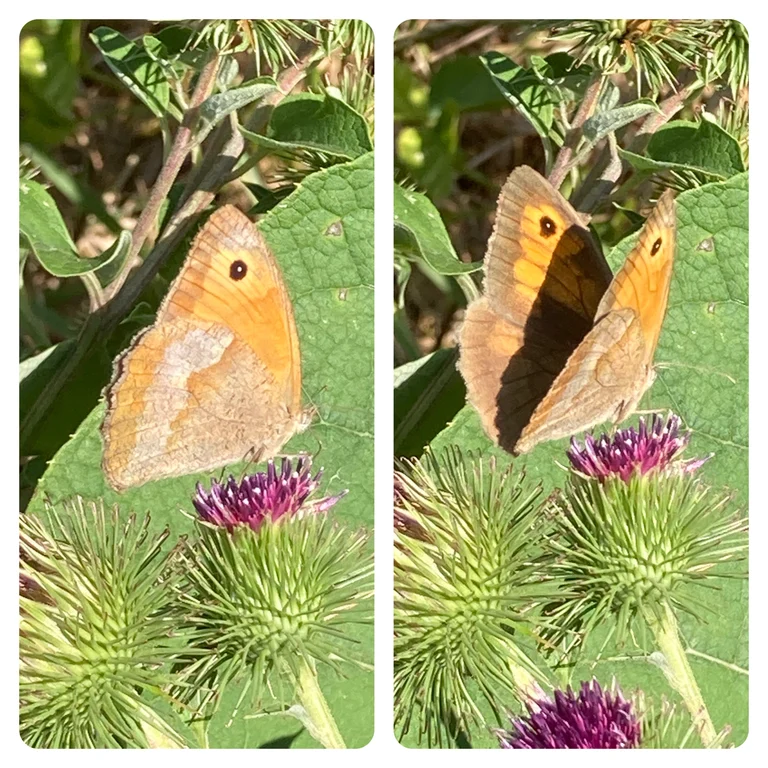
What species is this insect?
Maniola jurtina
